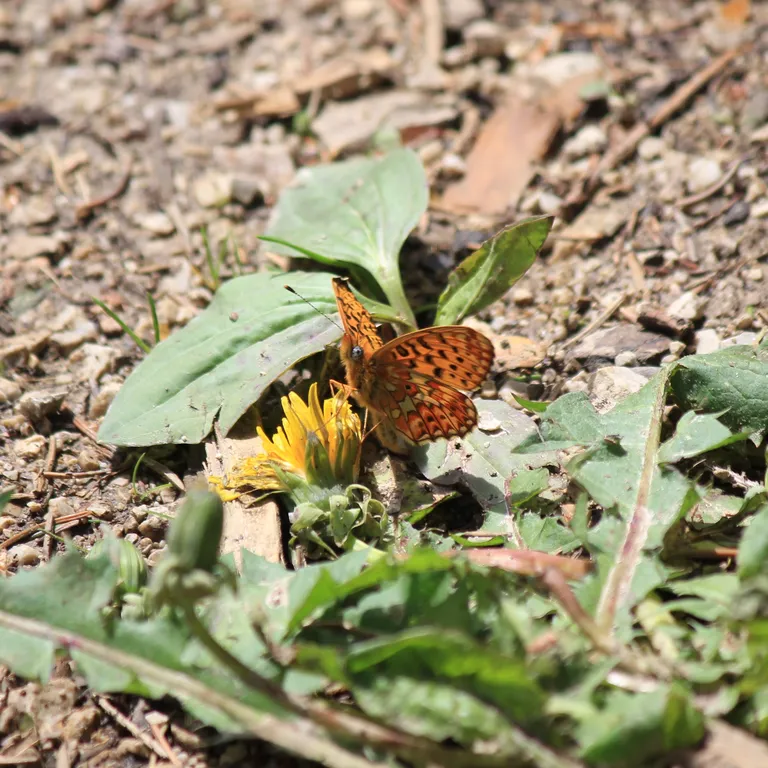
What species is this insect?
Boloria euphrosyne (also Clossiana euphrosyne)
